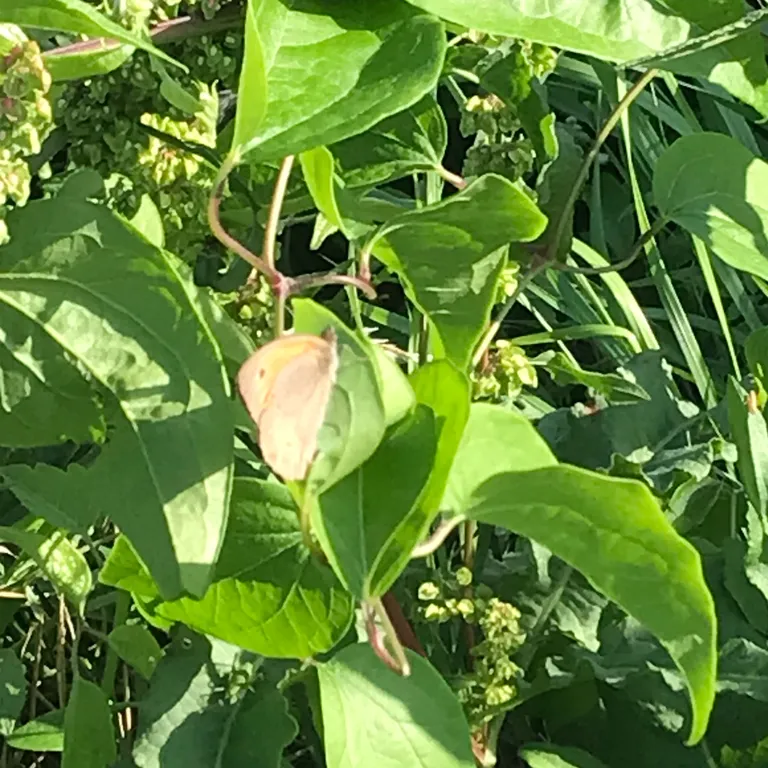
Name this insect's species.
Maniola jurtina
